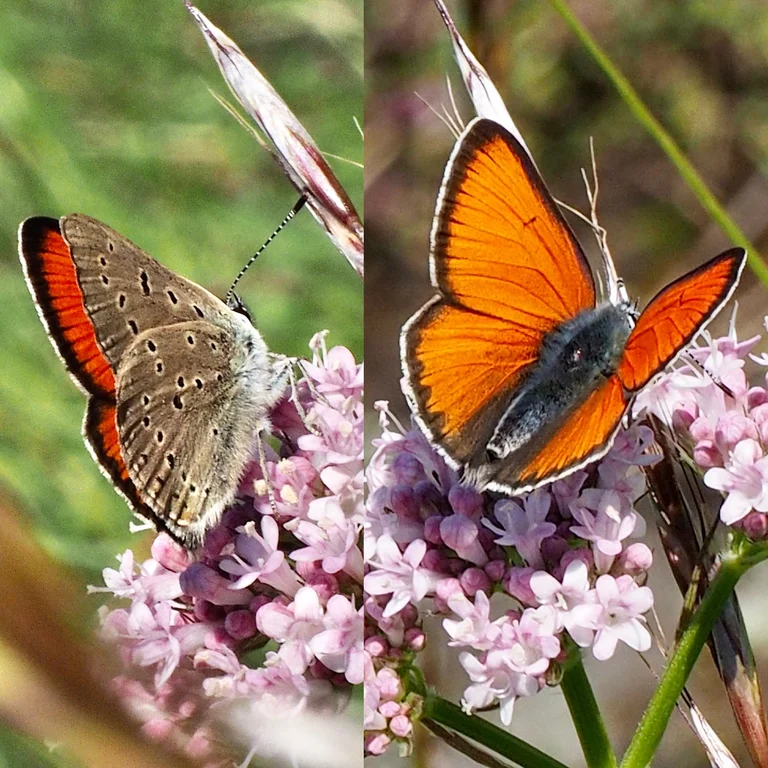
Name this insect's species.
Lycaena hippothoe (also Palaeochrysophanus hippothoe)
